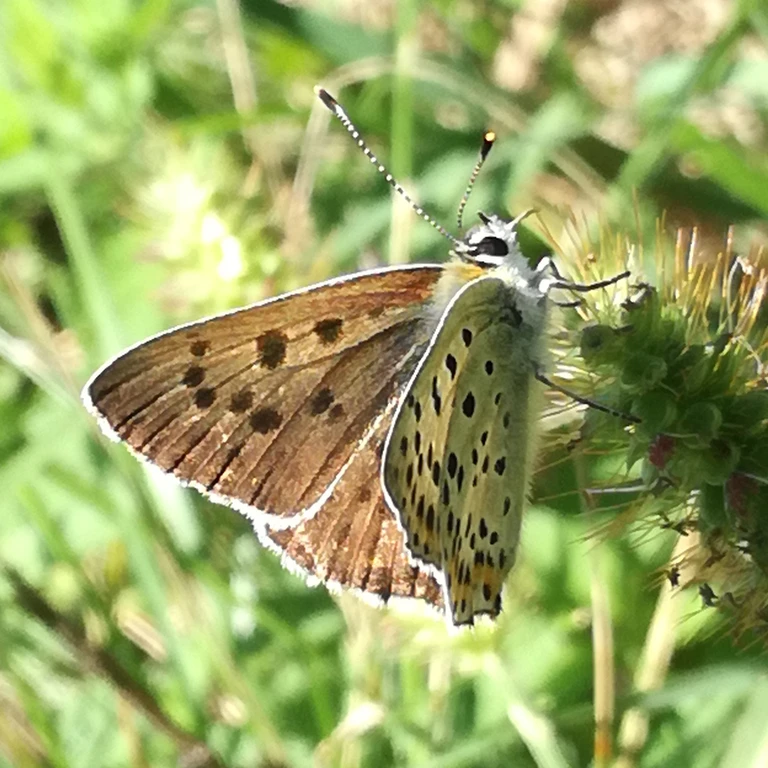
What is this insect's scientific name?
Lycaena tityrus (also Loweia tityrus)
